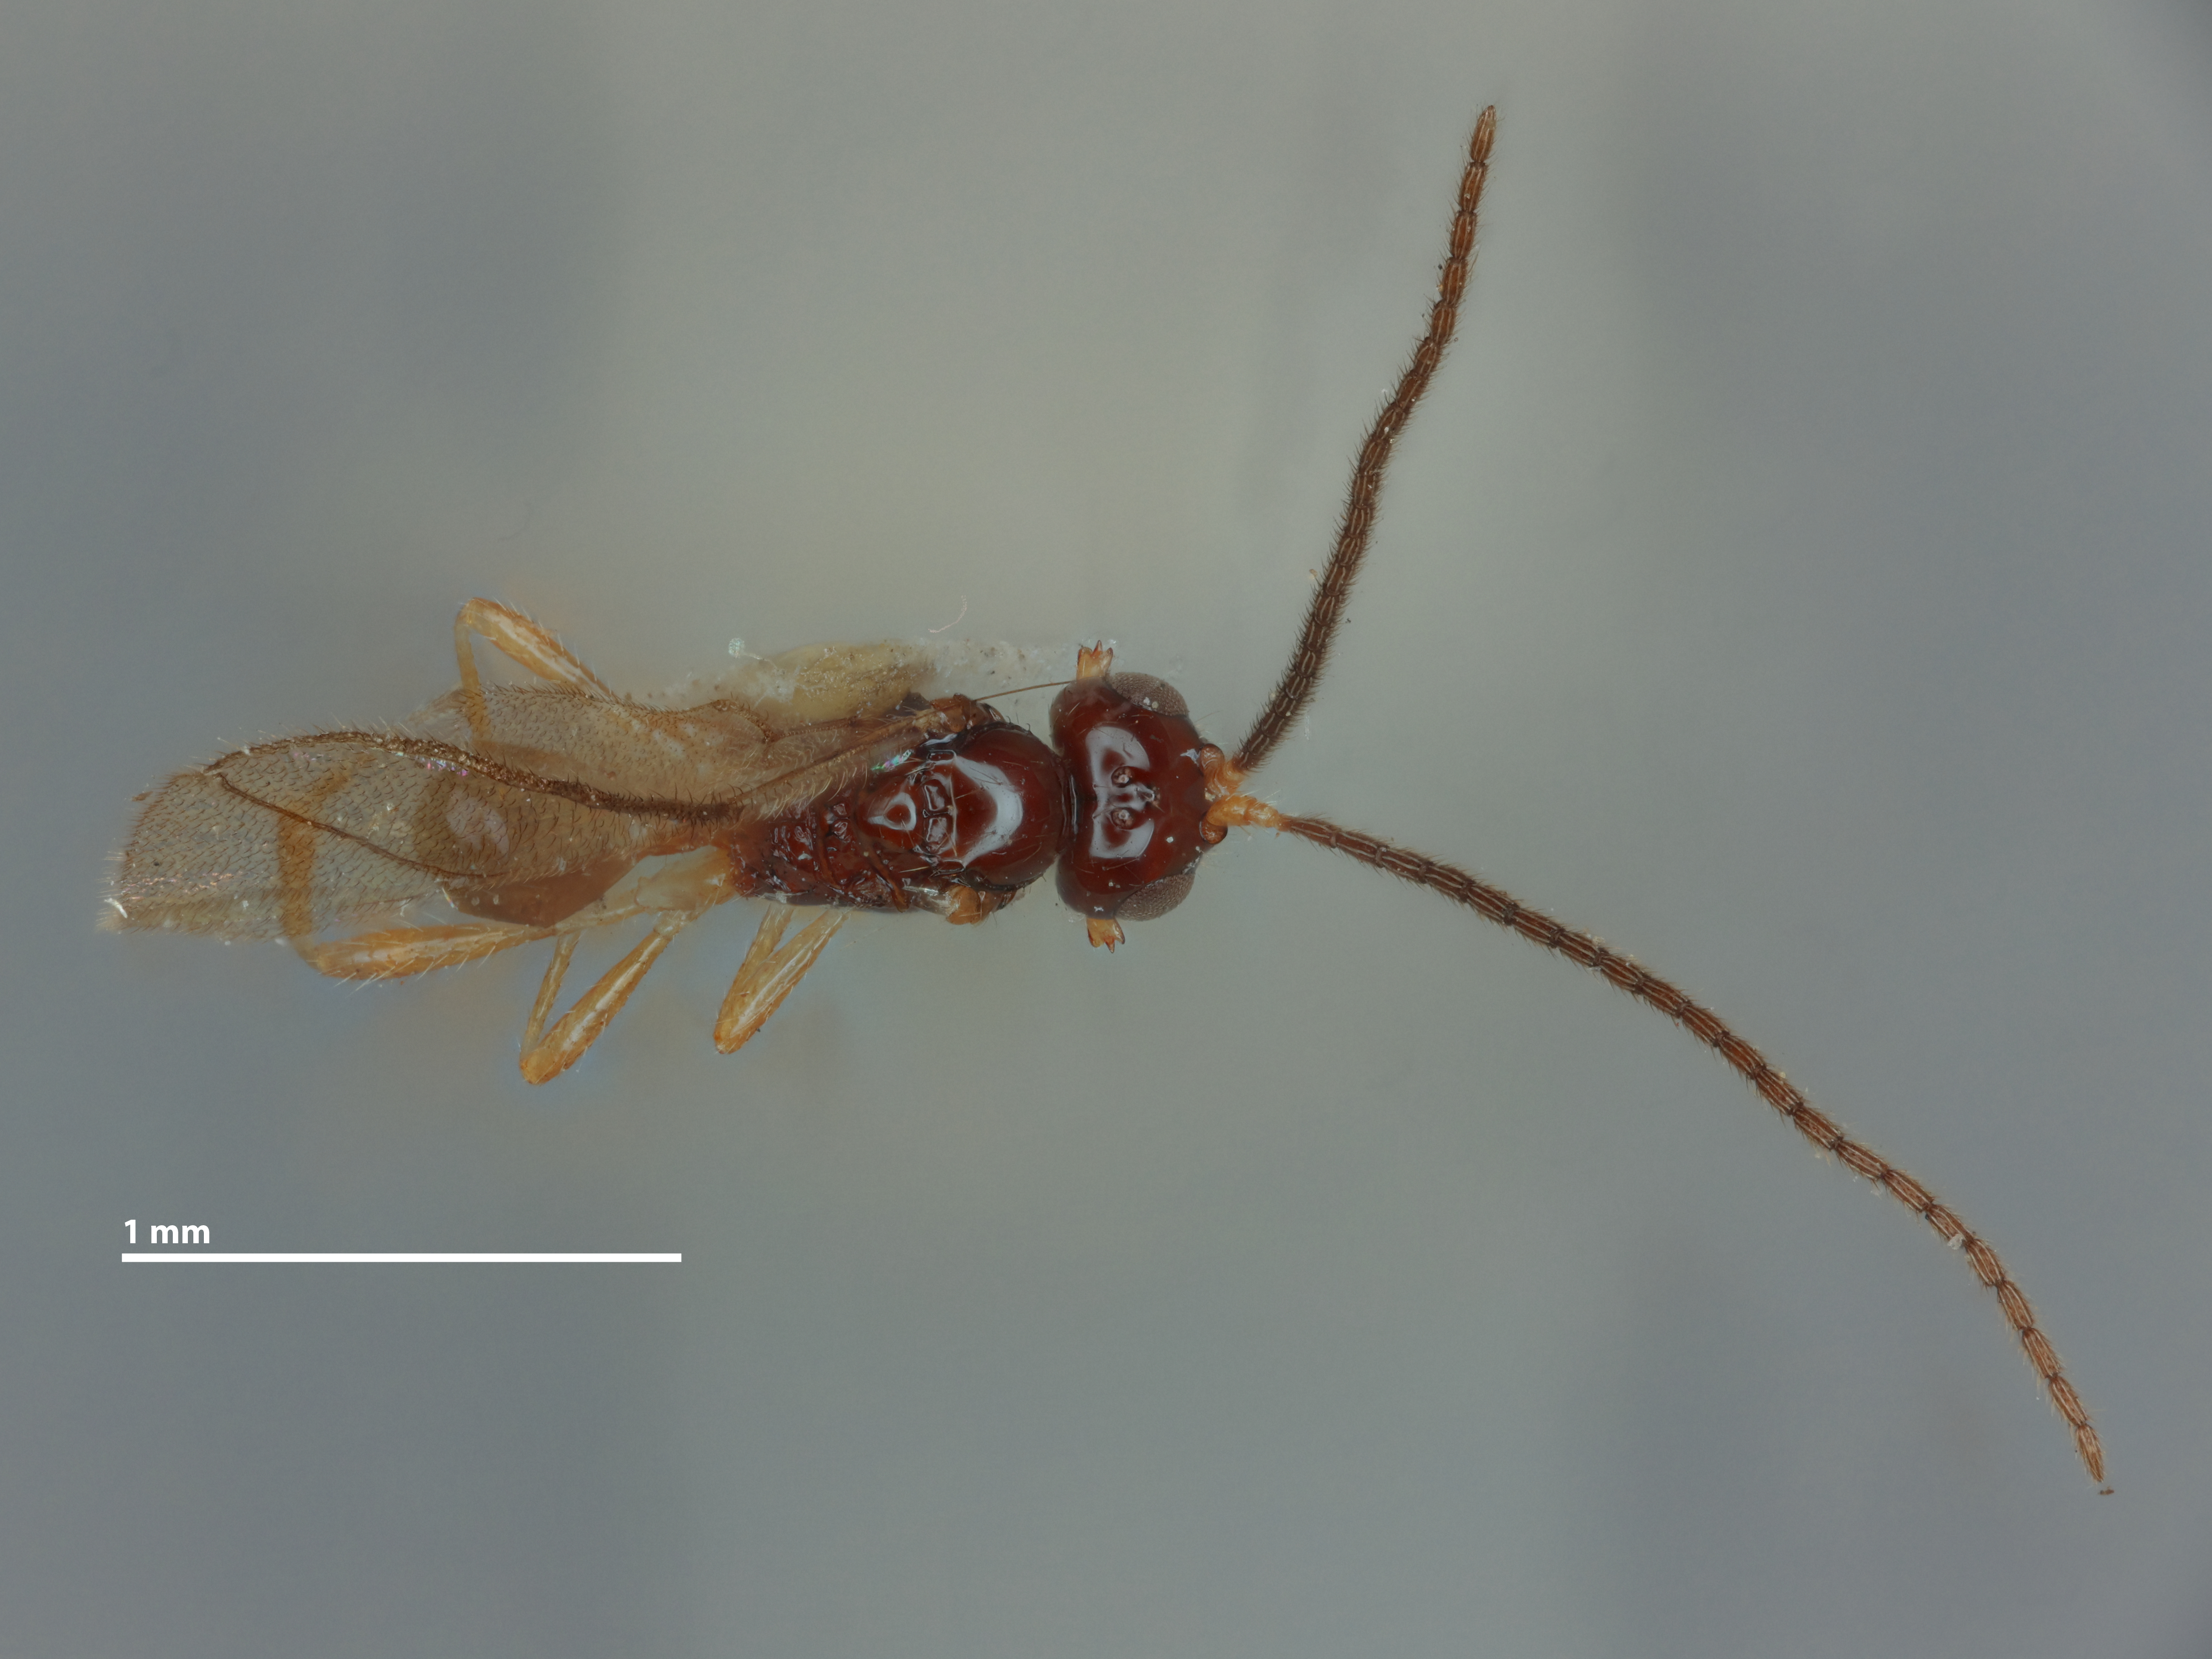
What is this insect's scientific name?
Aspilota longibasis
